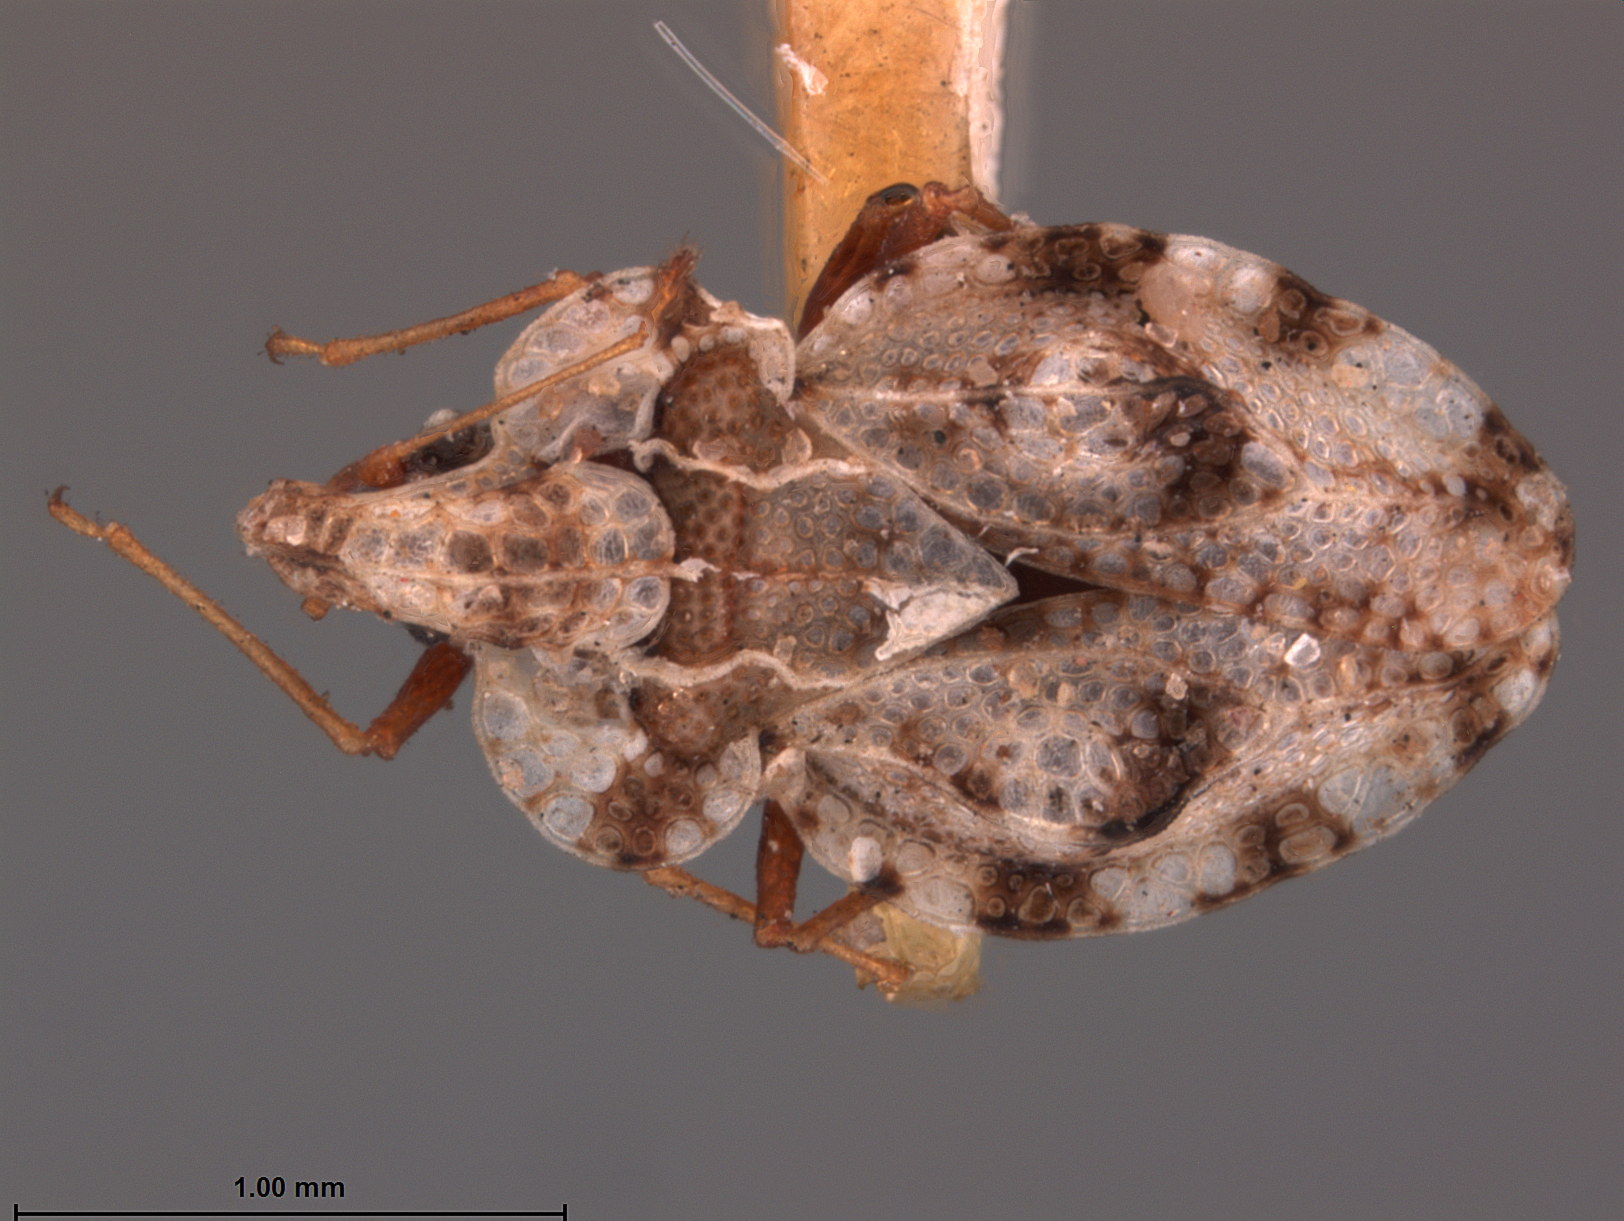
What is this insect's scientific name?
Dolichocysta densata
